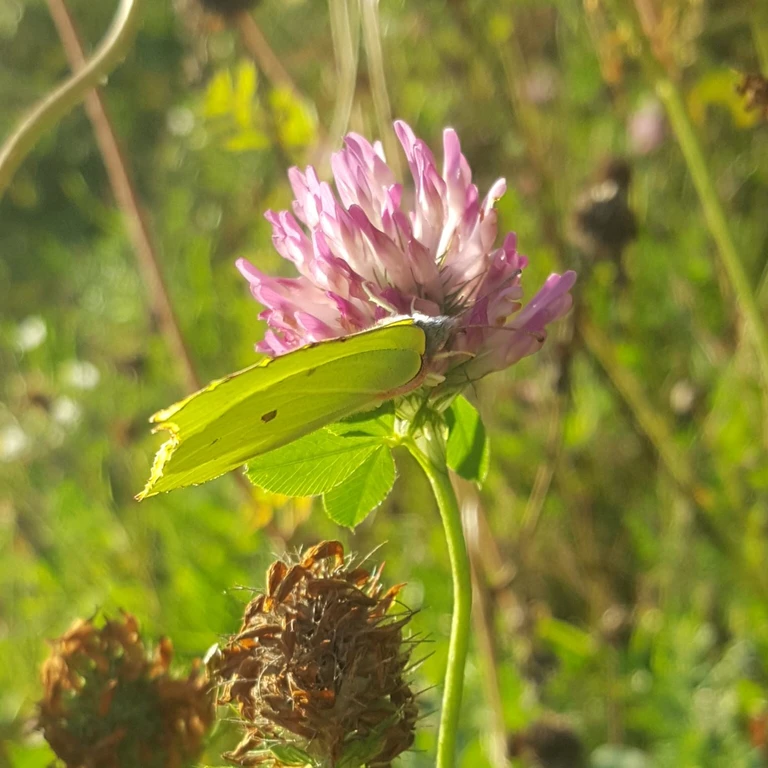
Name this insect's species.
Gonepteryx rhamni
